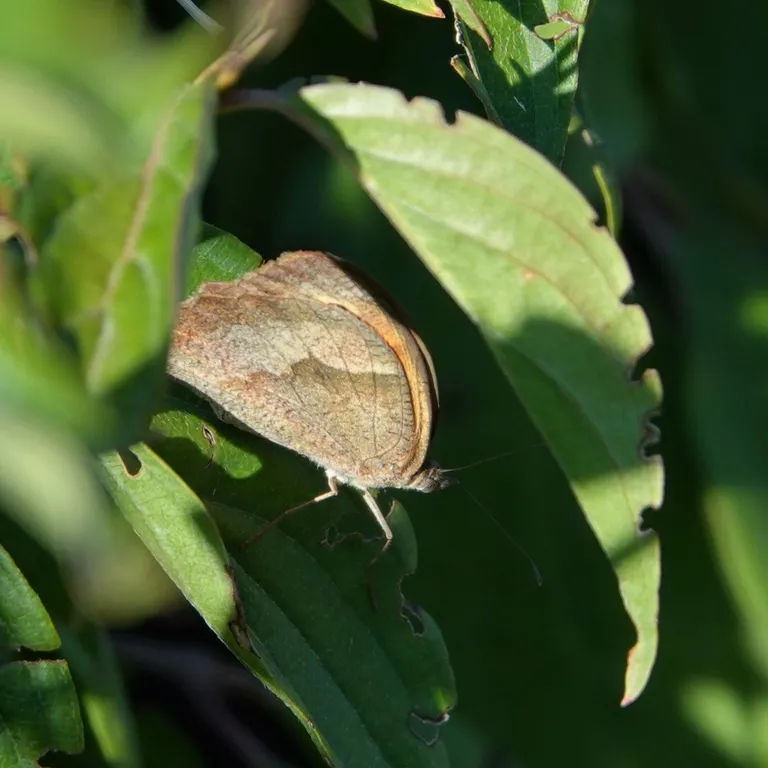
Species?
Maniola jurtina
